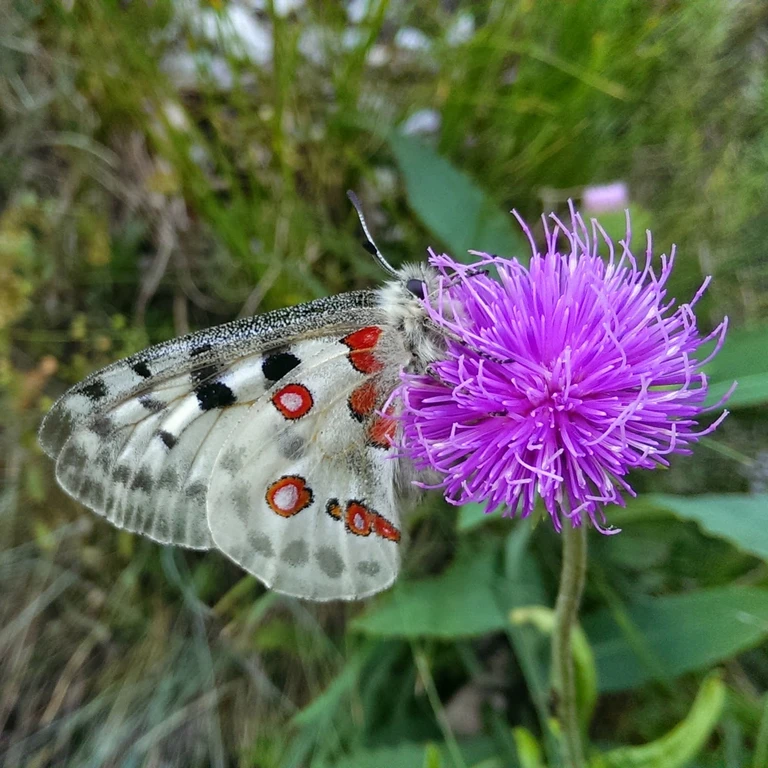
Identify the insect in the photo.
Parnassius apollo
